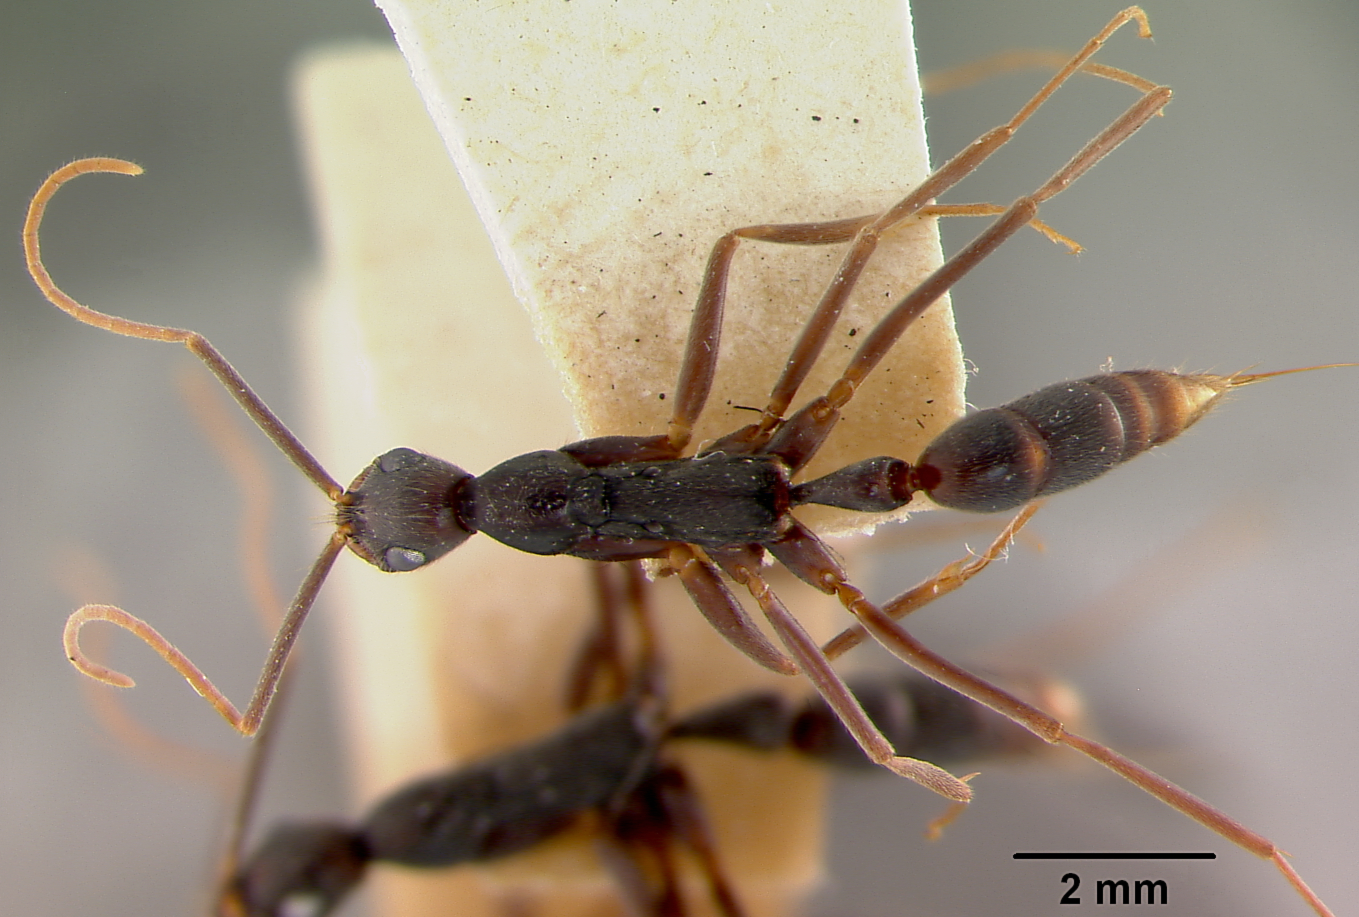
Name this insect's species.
Leptogenys imperatrix
